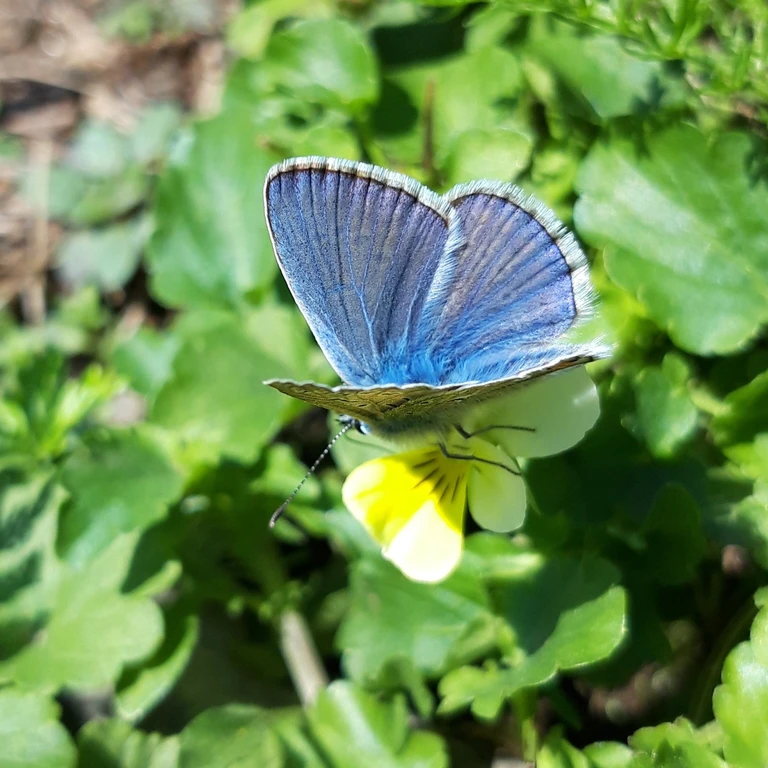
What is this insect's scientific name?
Polyommatus icarus
